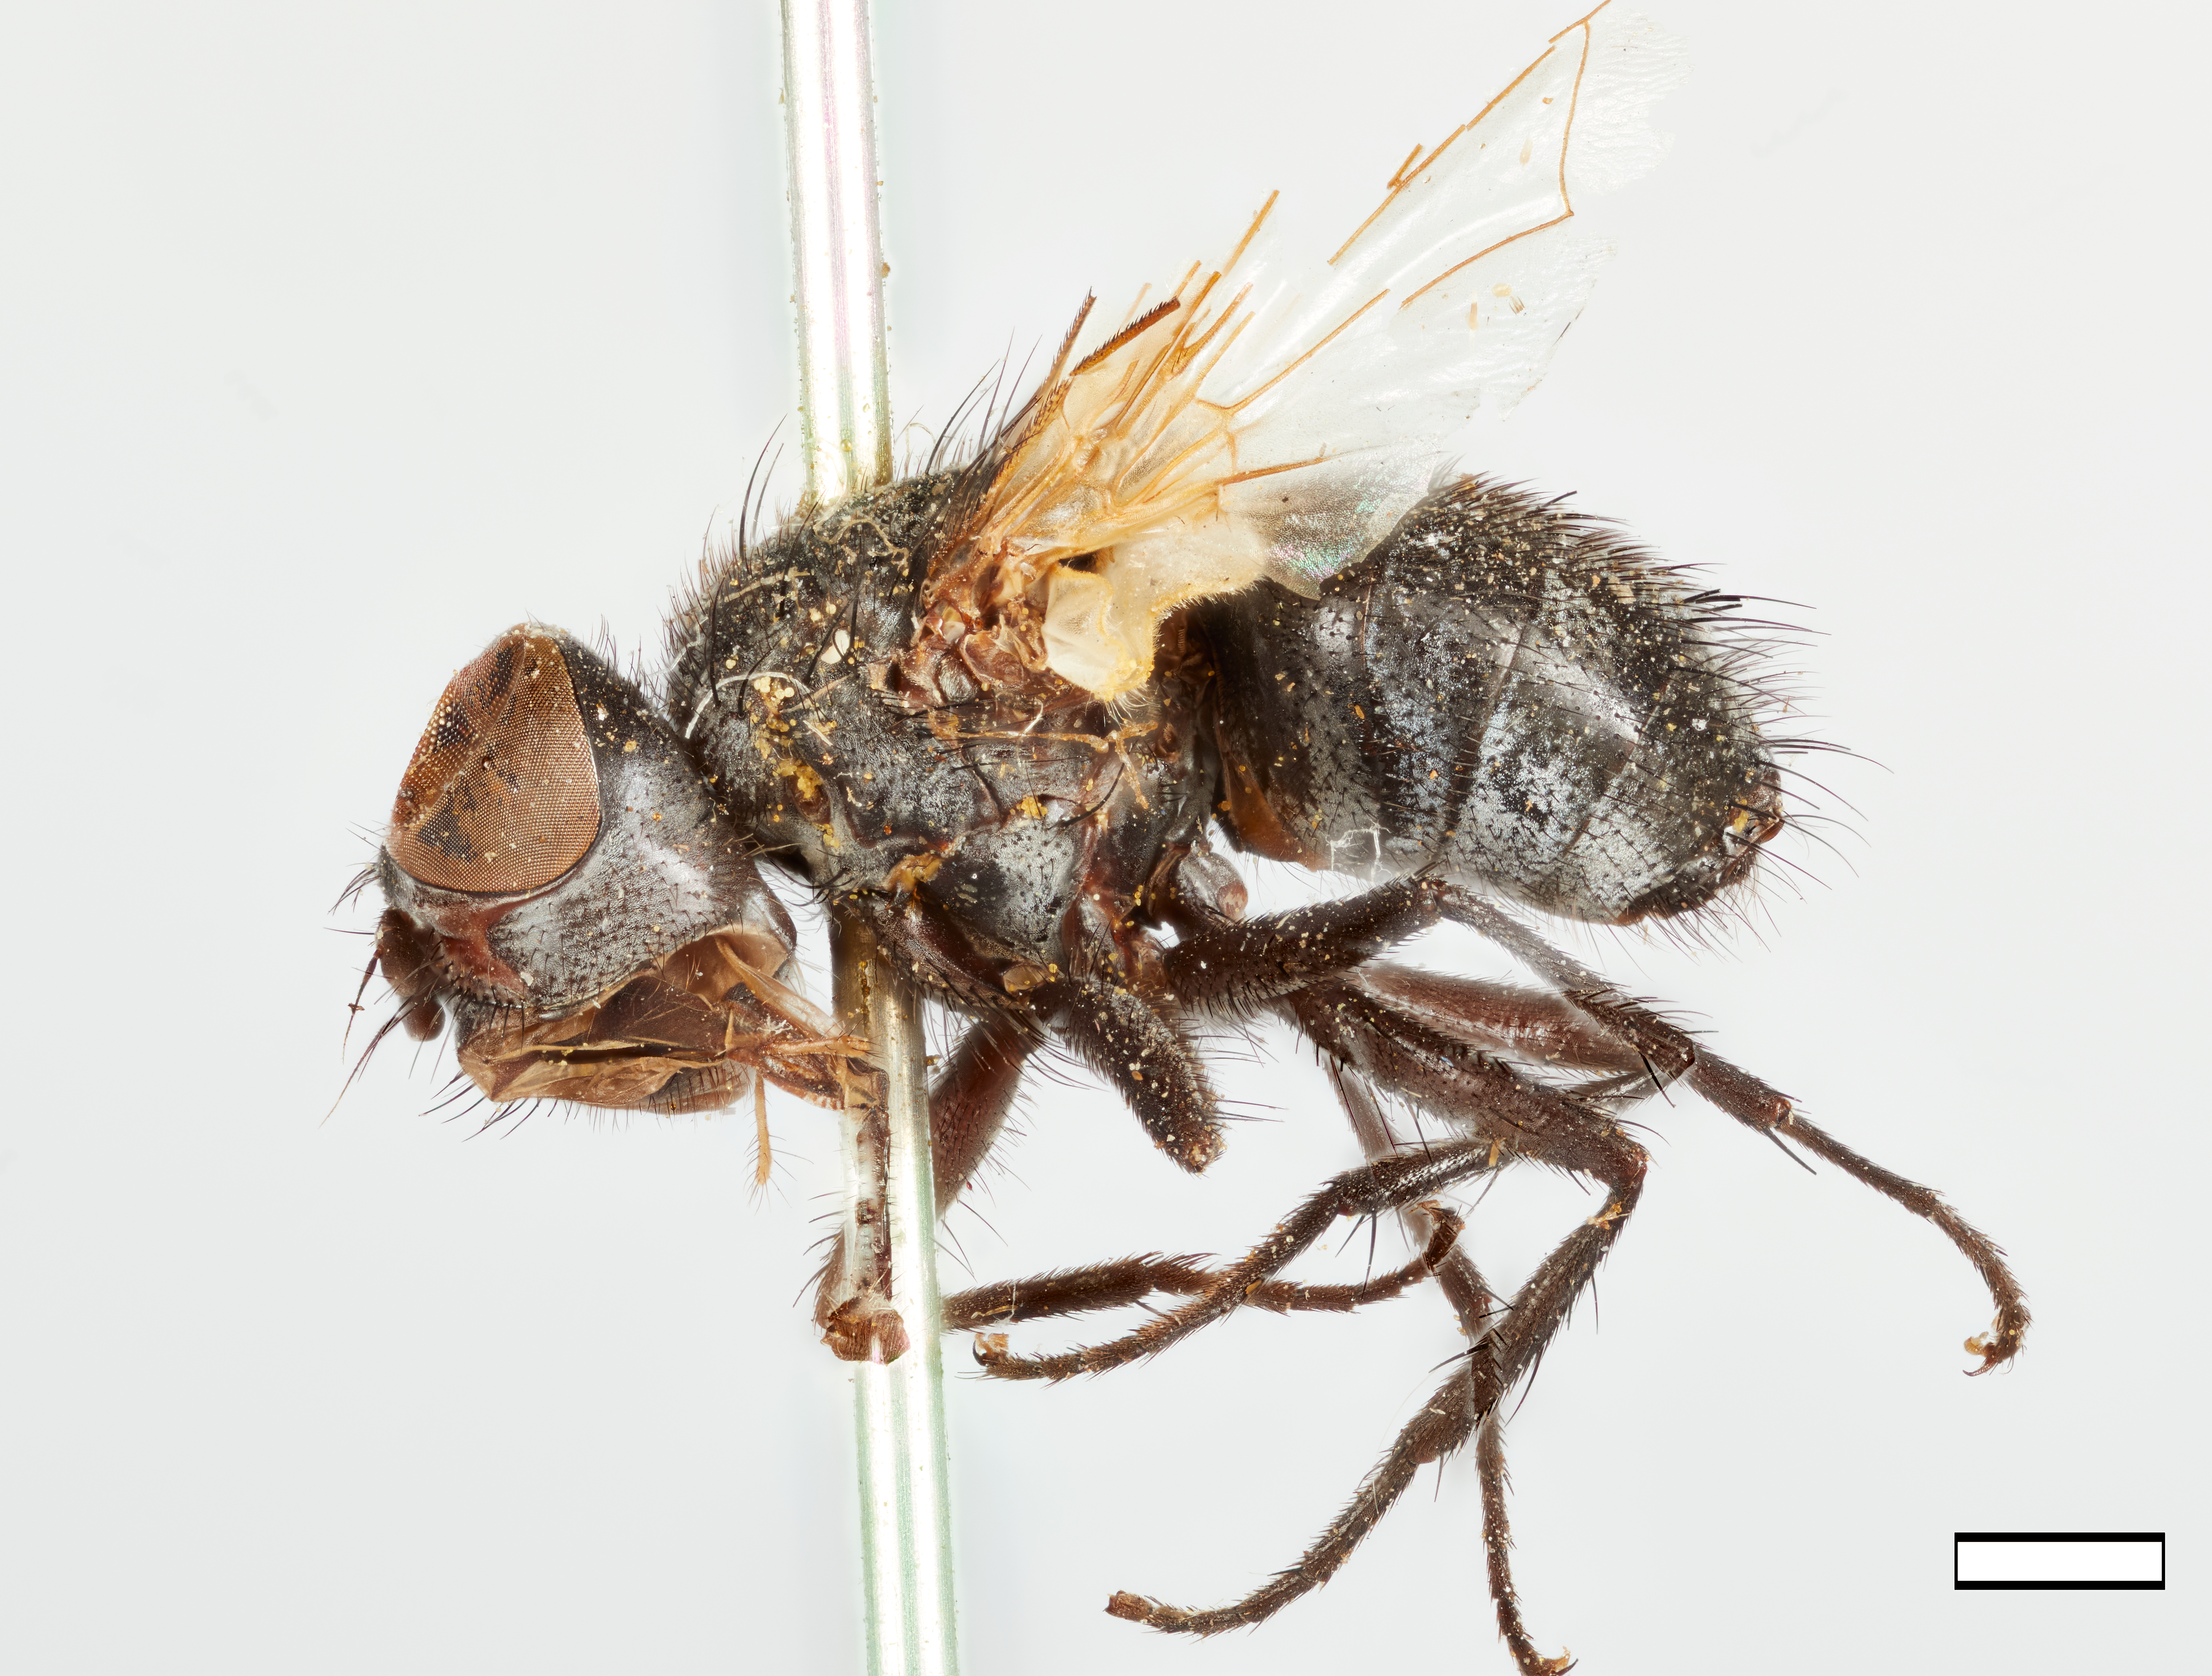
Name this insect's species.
Clytiomyia atrata
